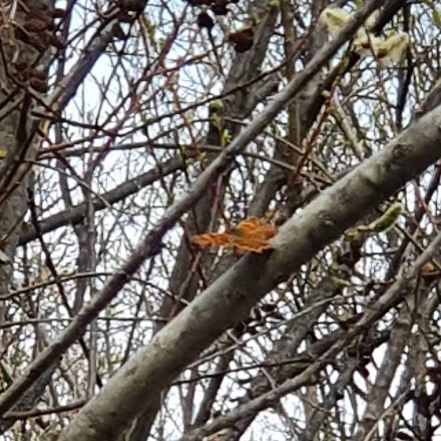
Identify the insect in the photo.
Polygonia c-album
